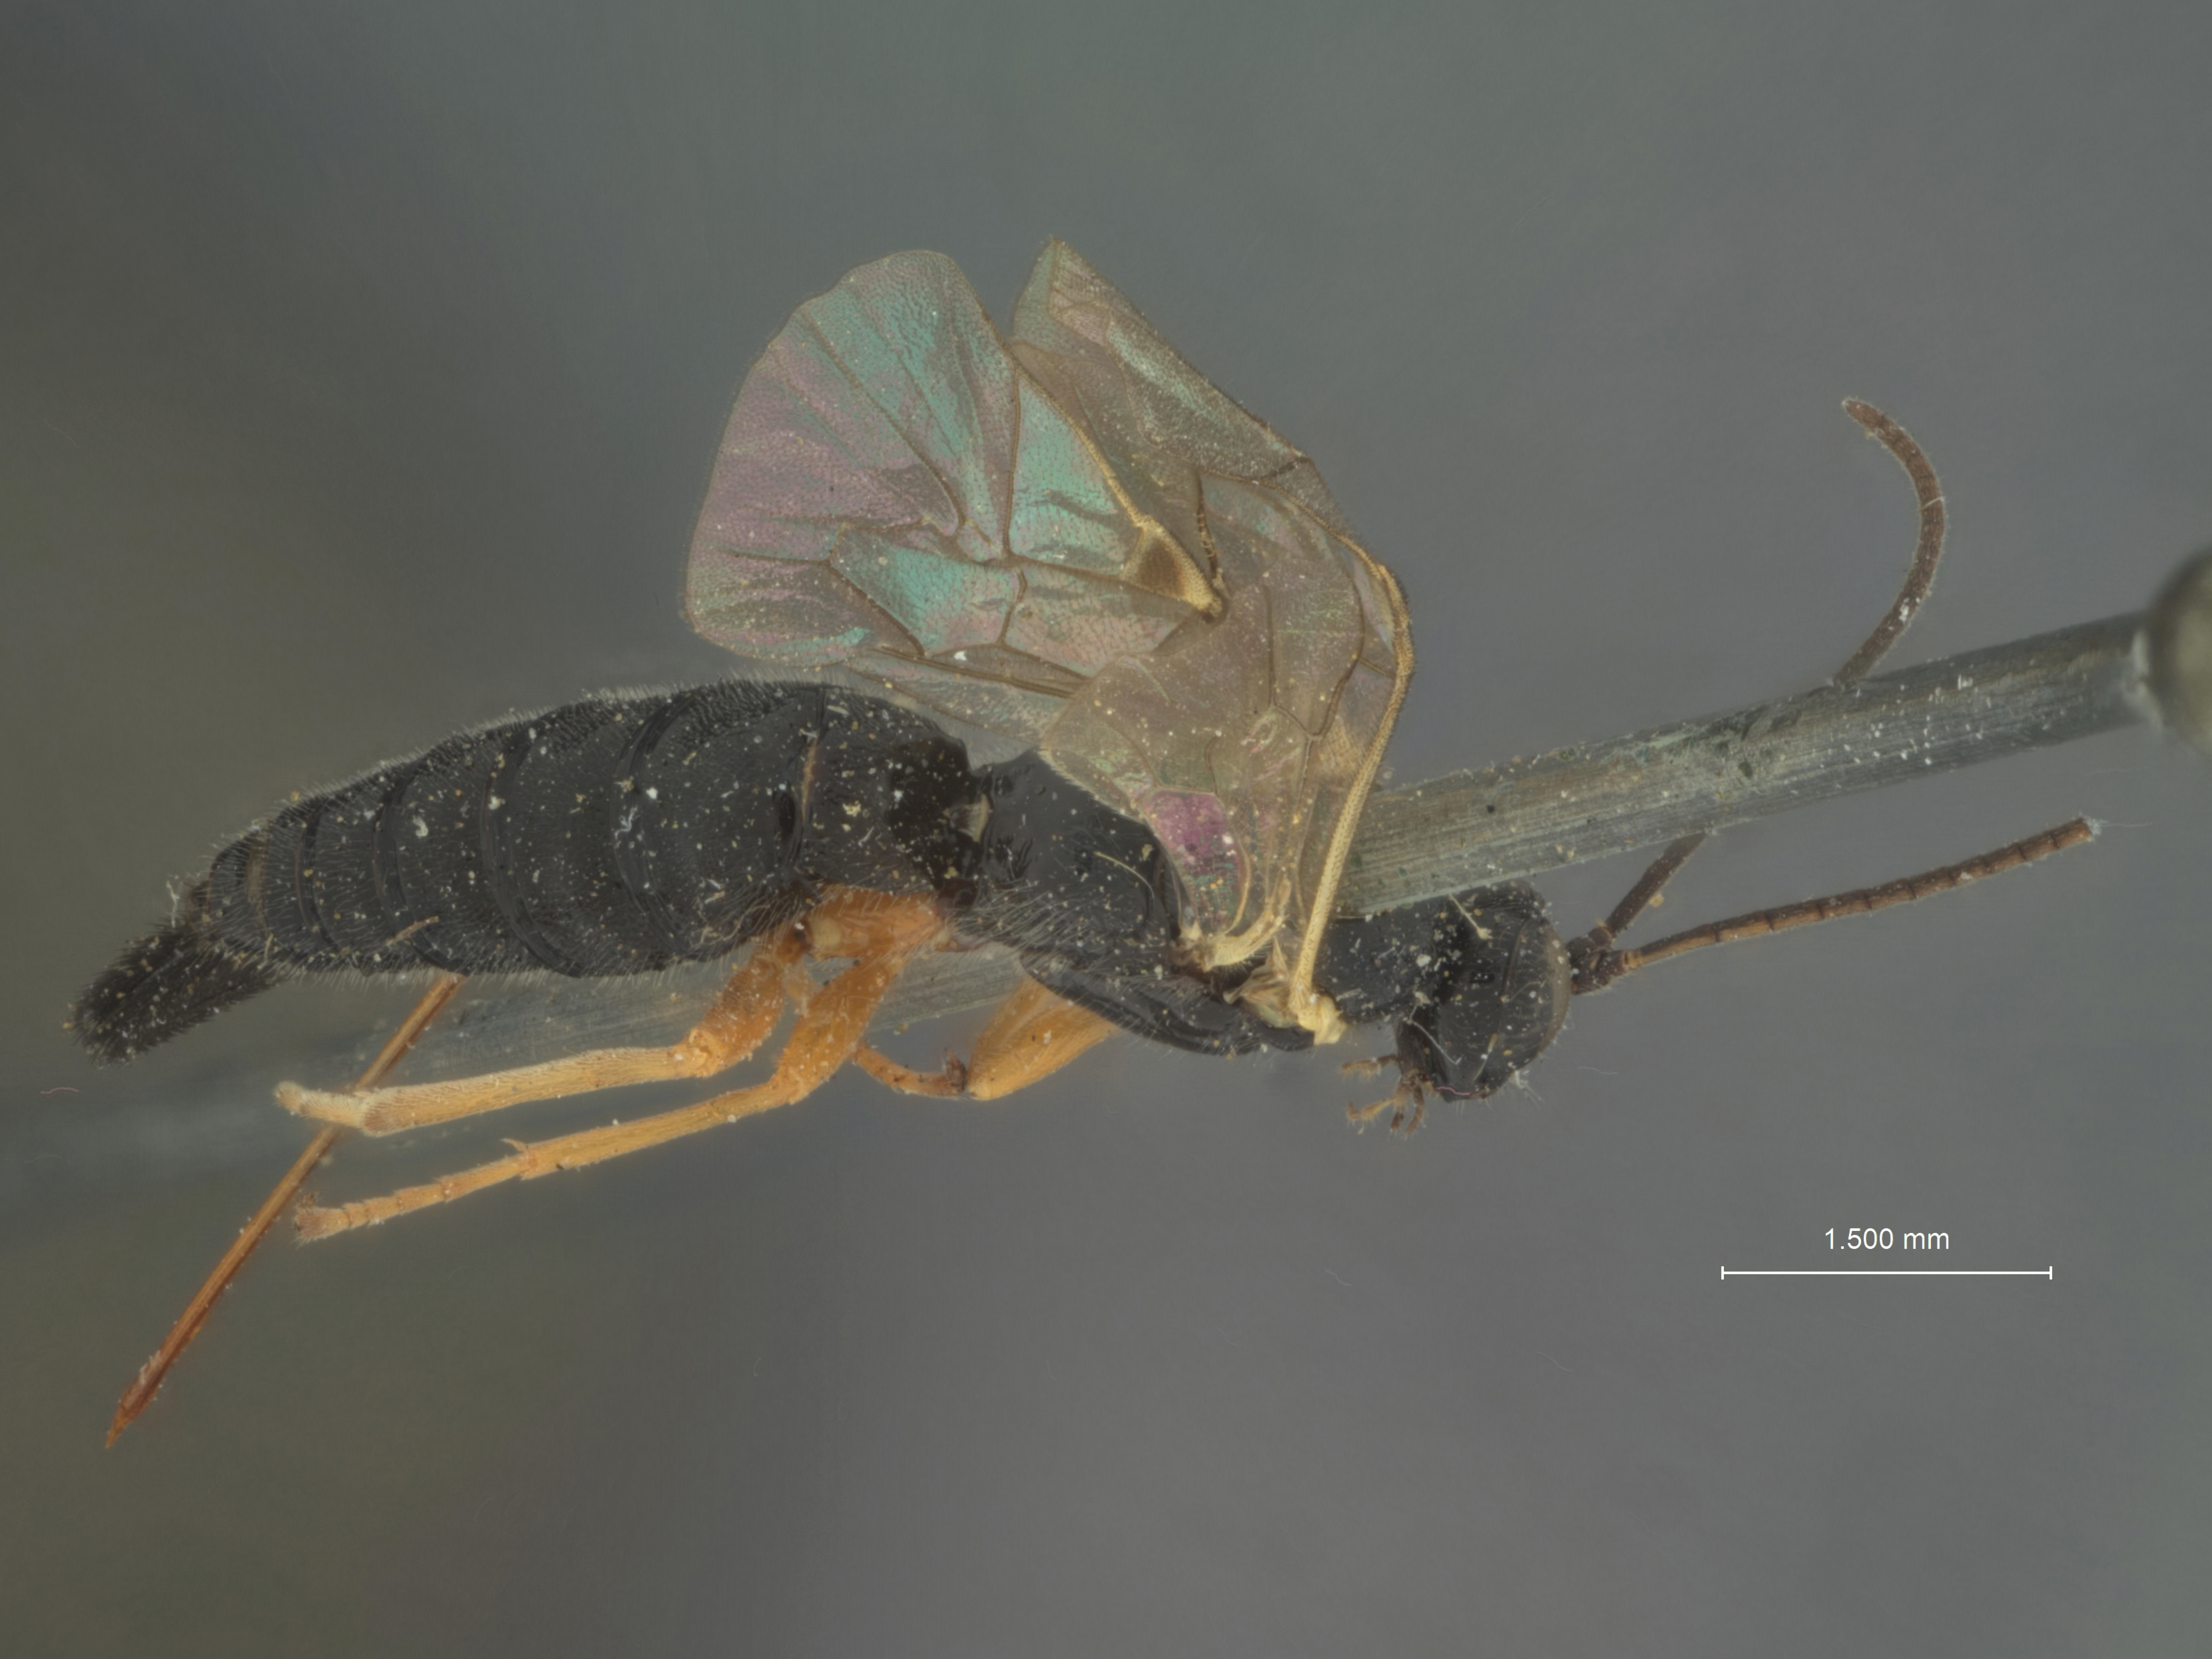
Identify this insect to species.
Epiurus bicoloripes
